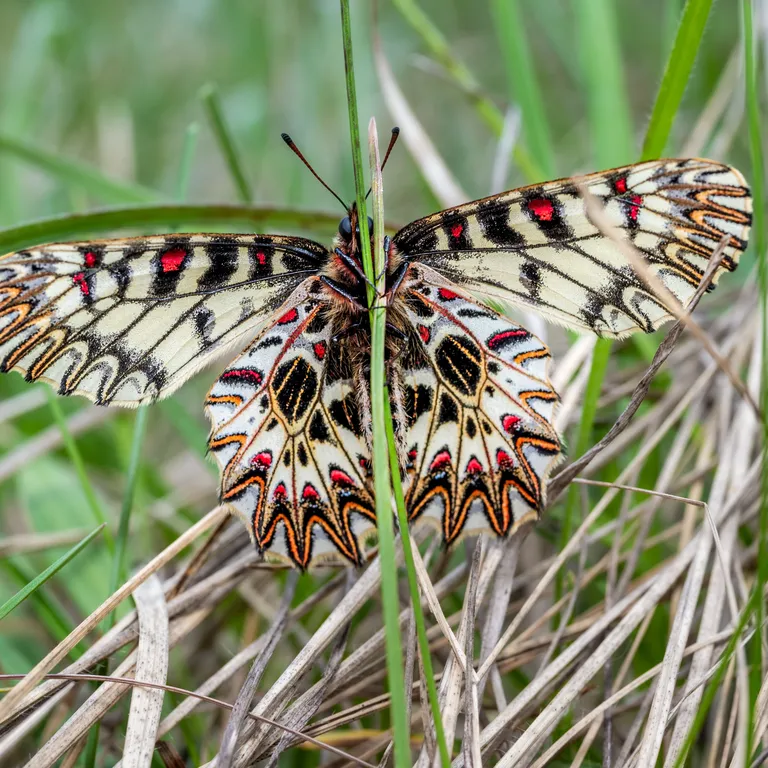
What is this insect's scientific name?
Zerynthia polyxena
